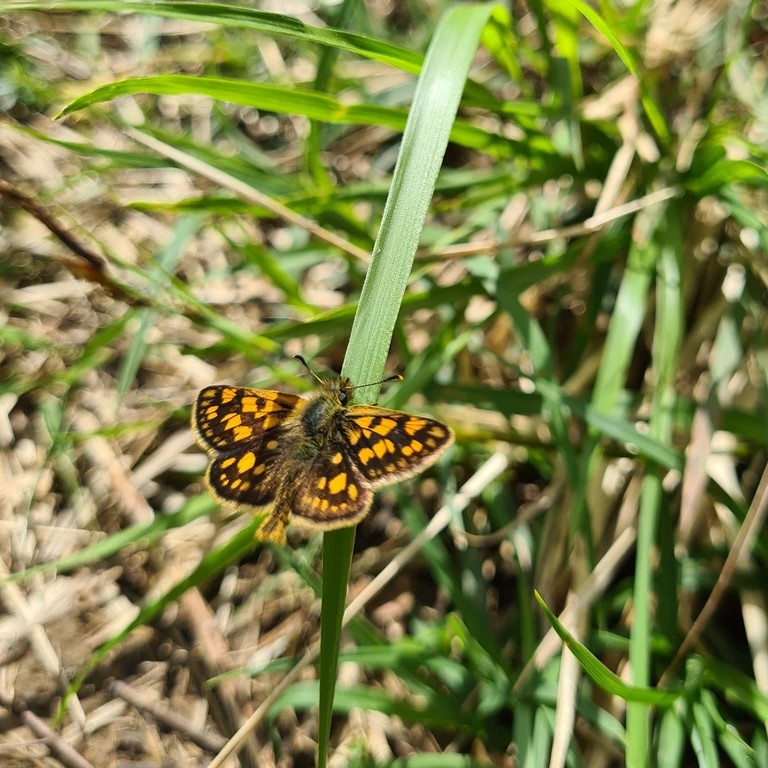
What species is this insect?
Carterocephalus palaemon
